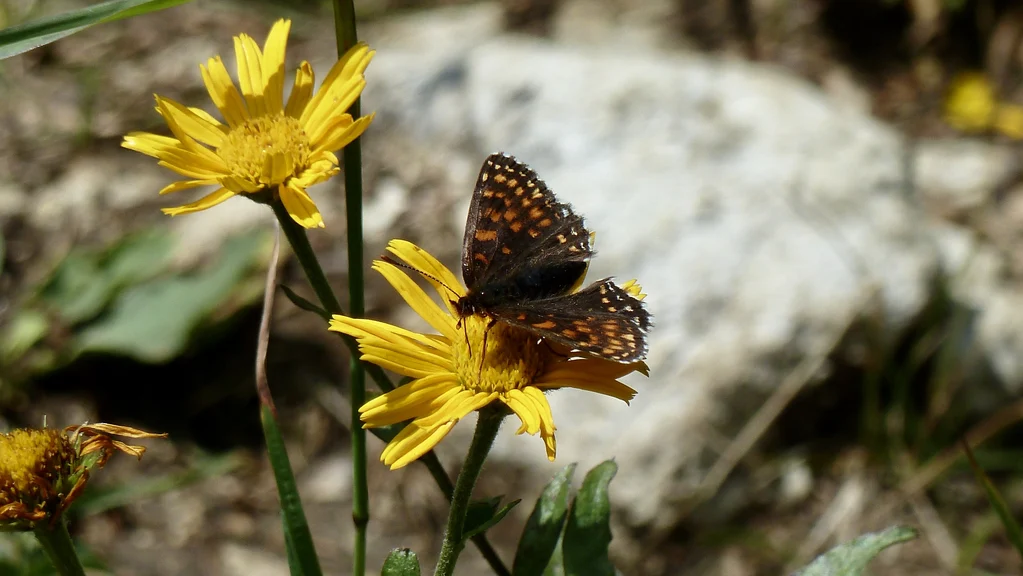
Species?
Melitaea diamina
